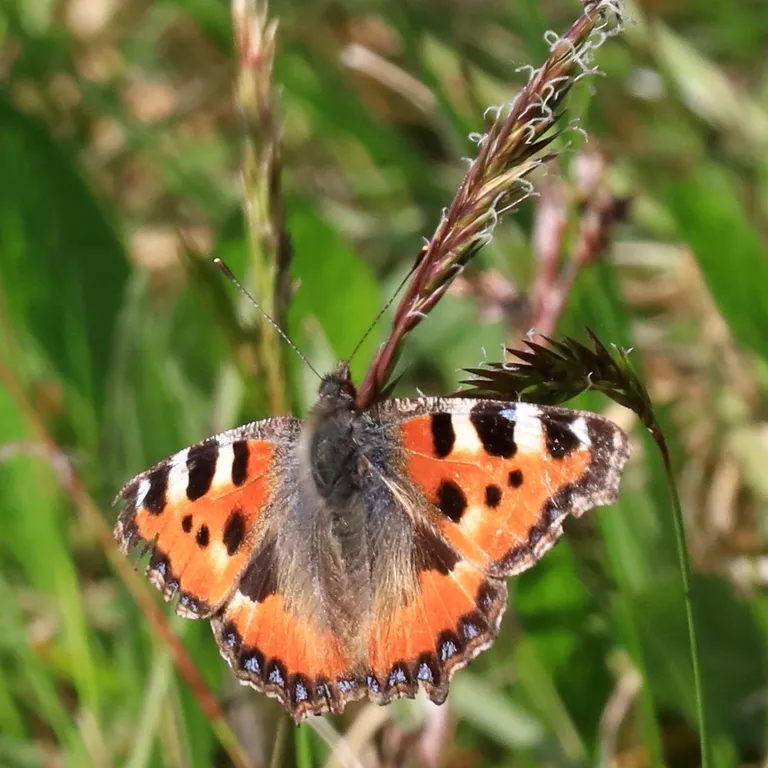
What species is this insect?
Aglais urticae
